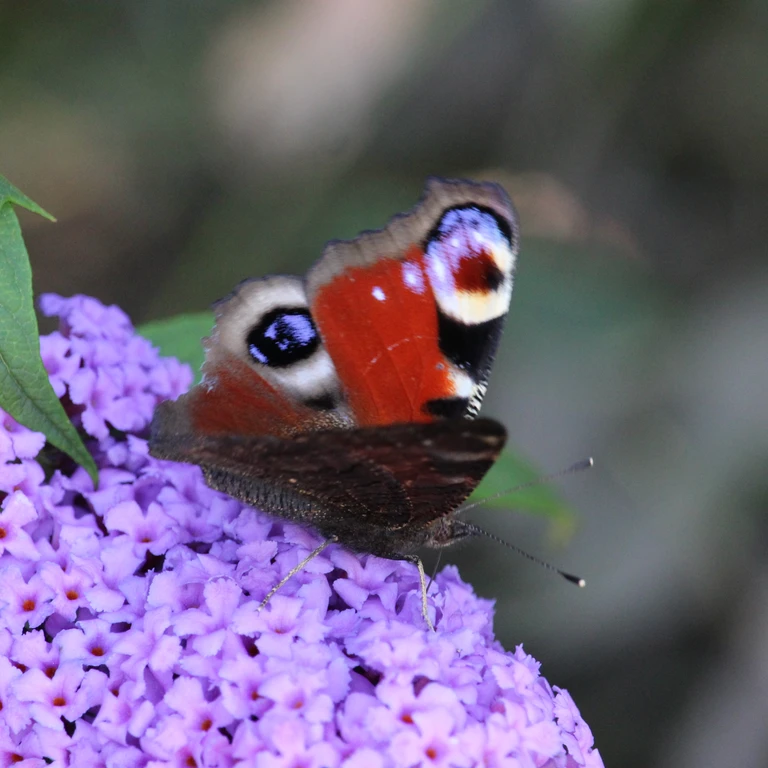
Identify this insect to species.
Aglais io
